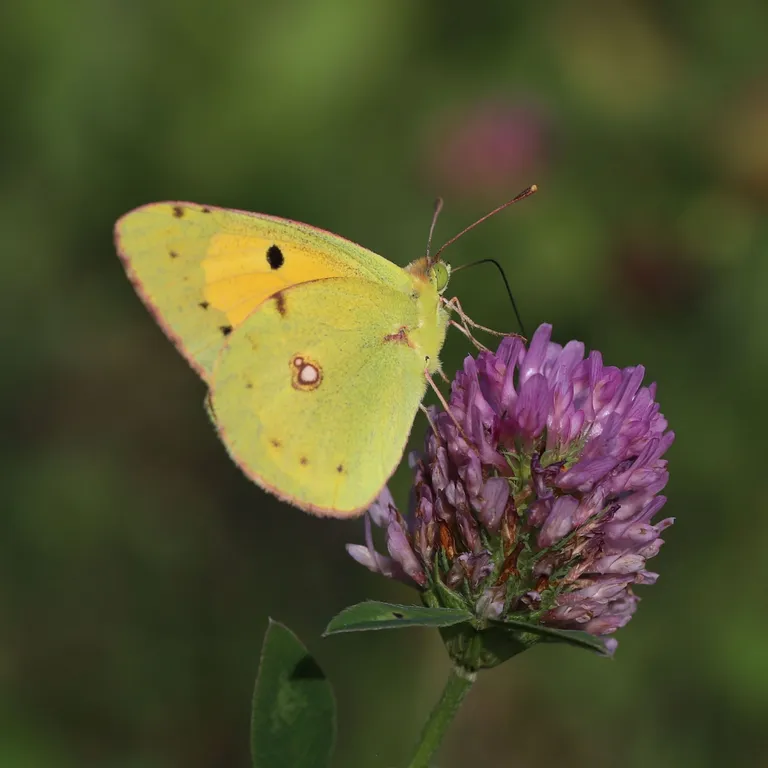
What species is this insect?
Colias croceus
